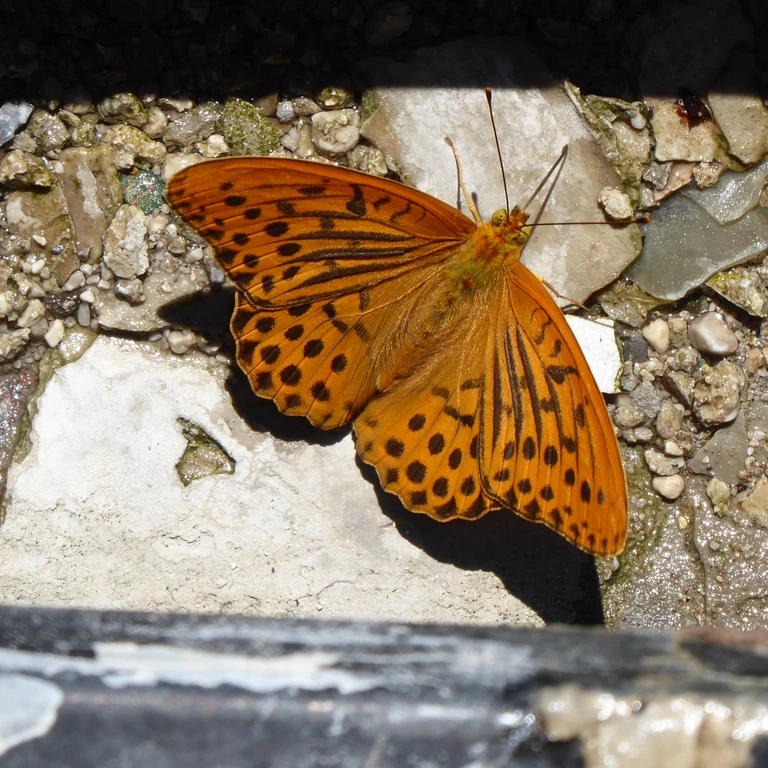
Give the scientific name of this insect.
Argynnis paphia
